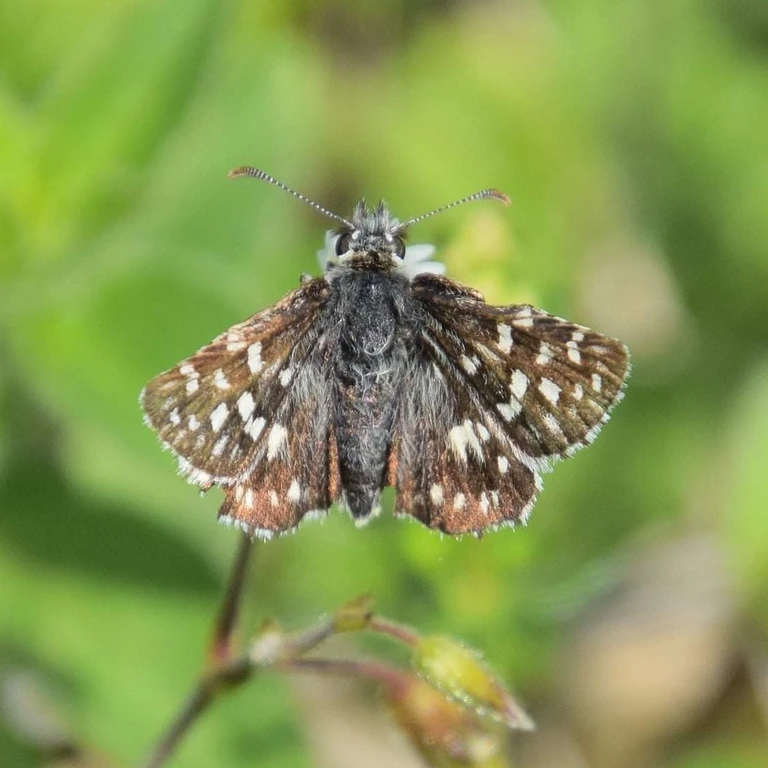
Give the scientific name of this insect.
Pyrgus malvae
